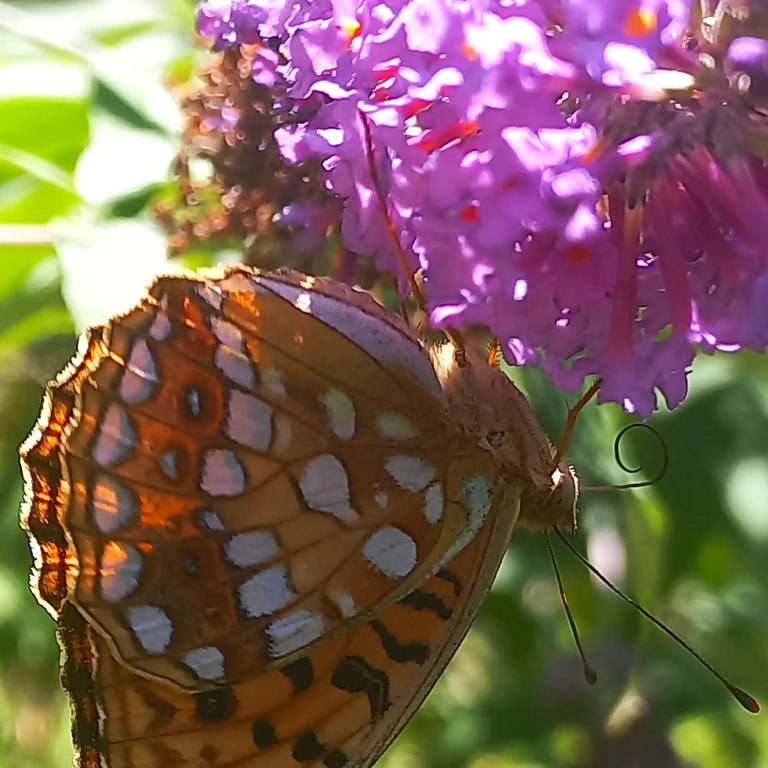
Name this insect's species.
Fabriciana adippe
